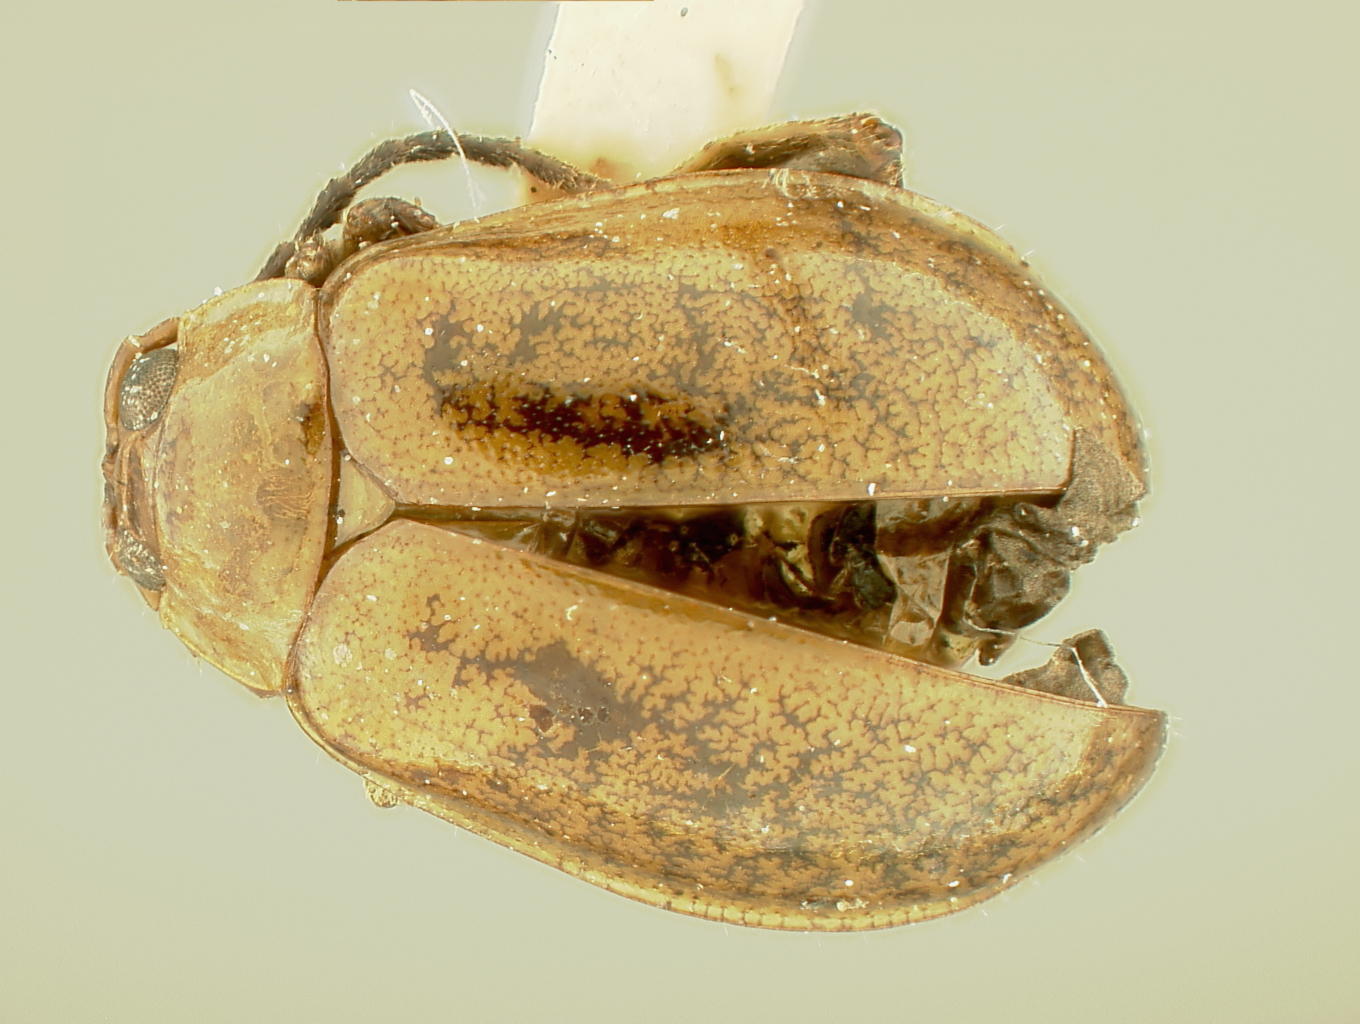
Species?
Hyphasis armatus
